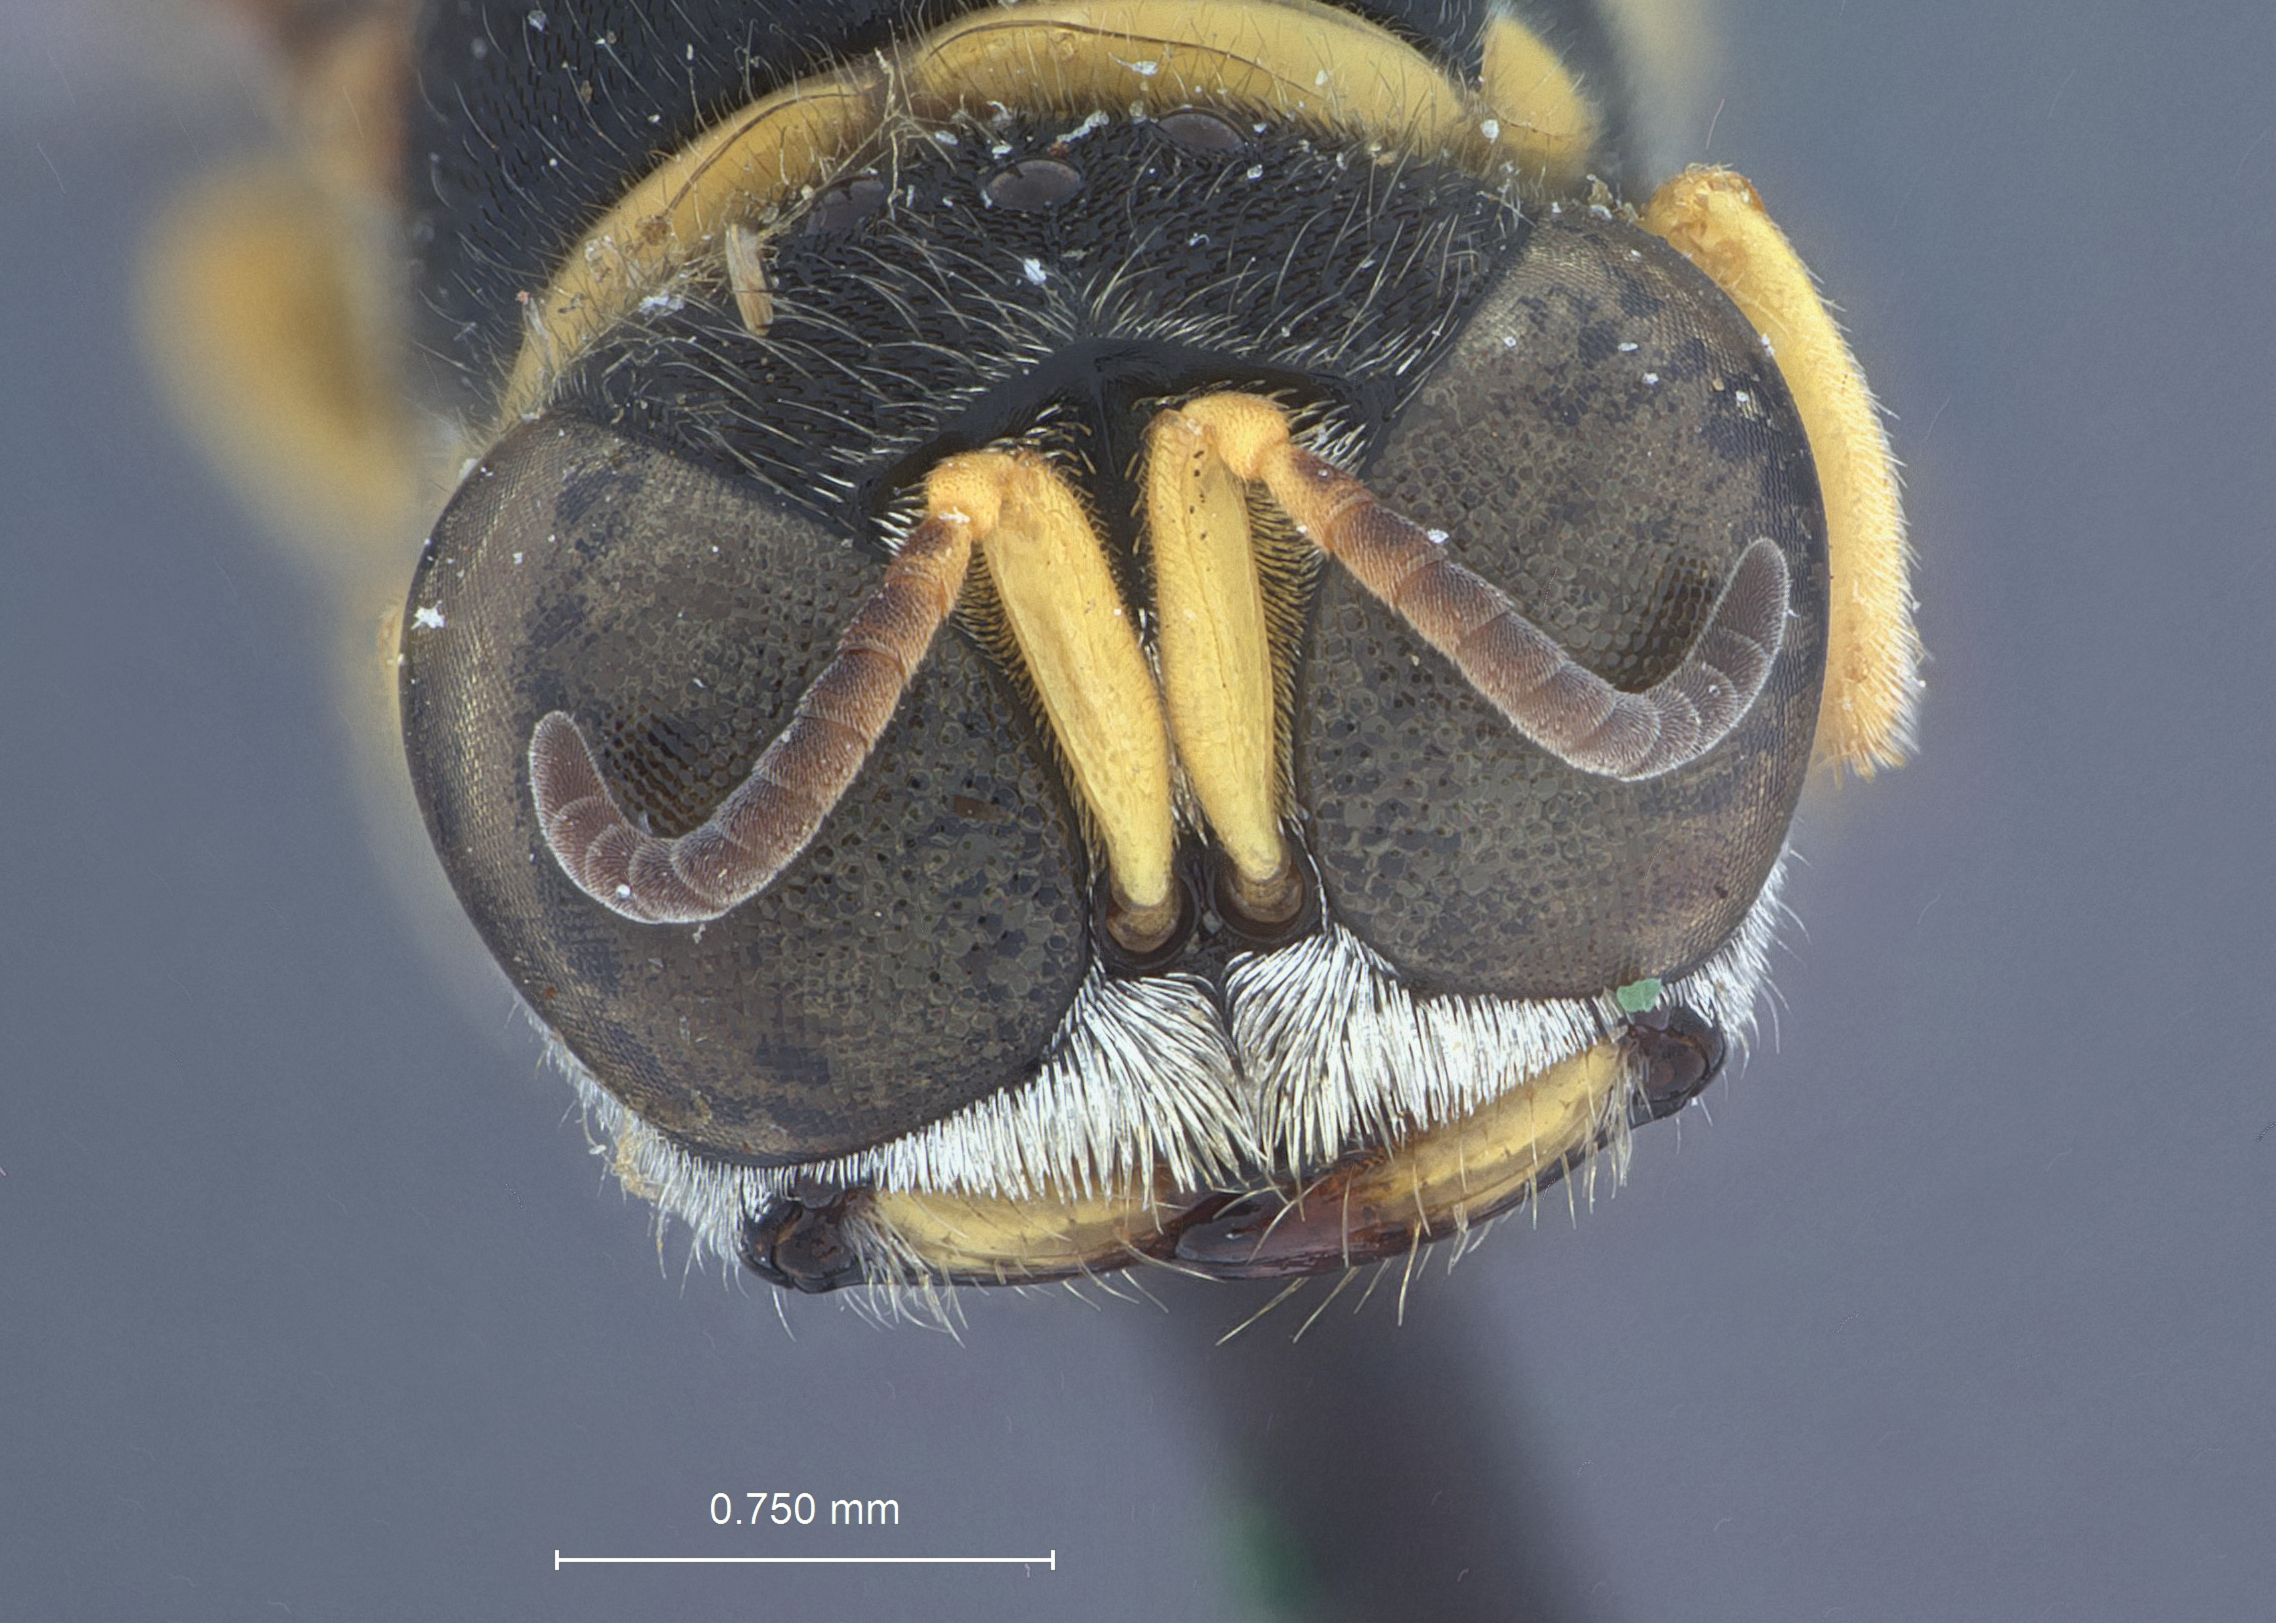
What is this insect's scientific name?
Dasyproctus cevirus
